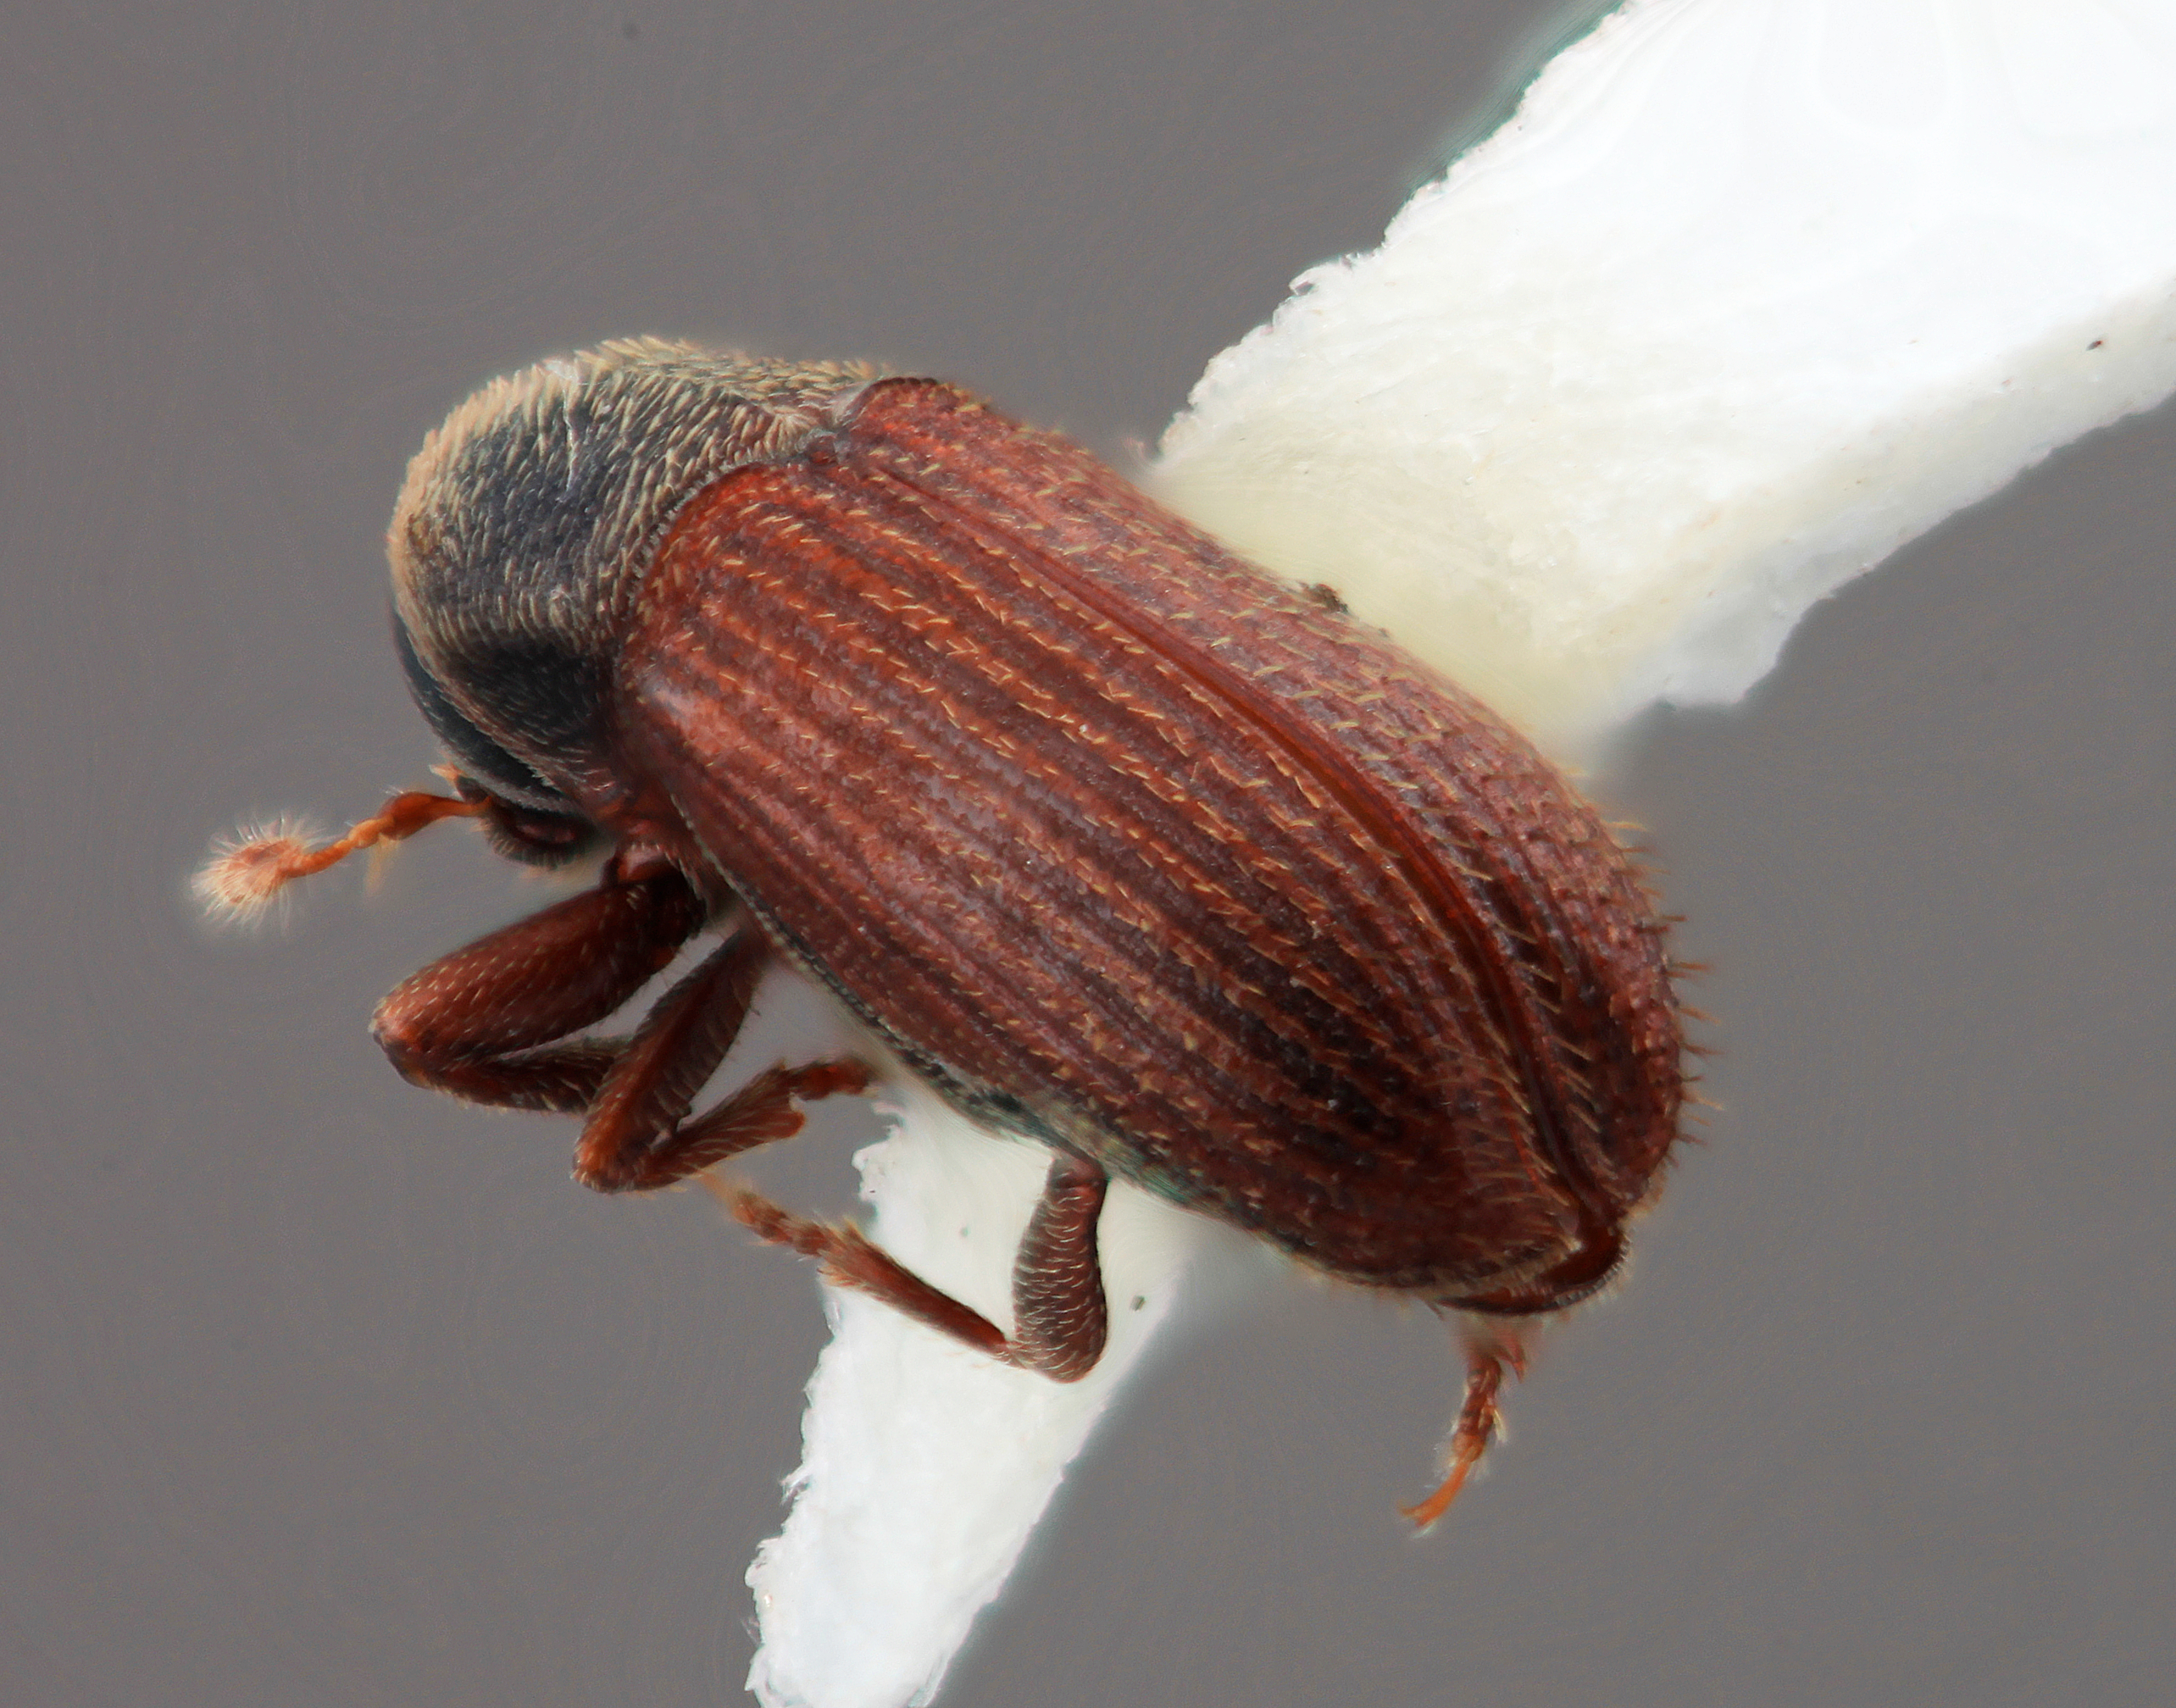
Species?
Cnesinus lucaris
